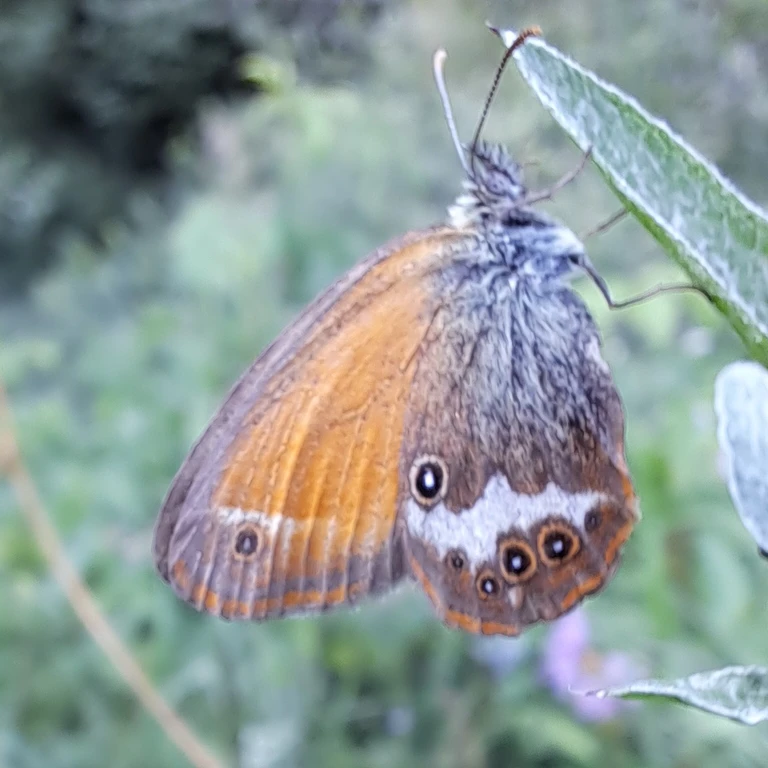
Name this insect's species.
Coenonympha arcania
